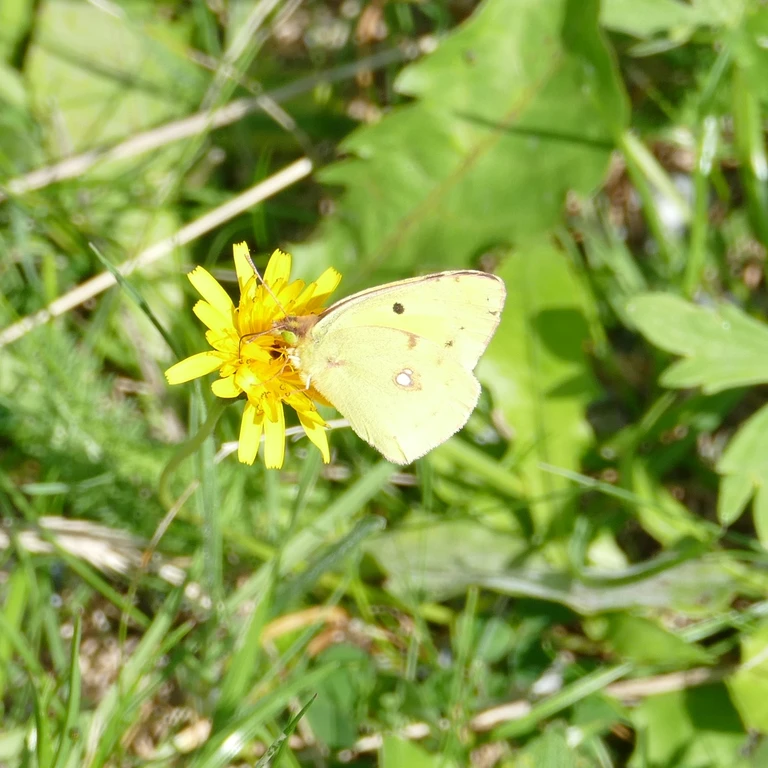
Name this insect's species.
Colias croceus
